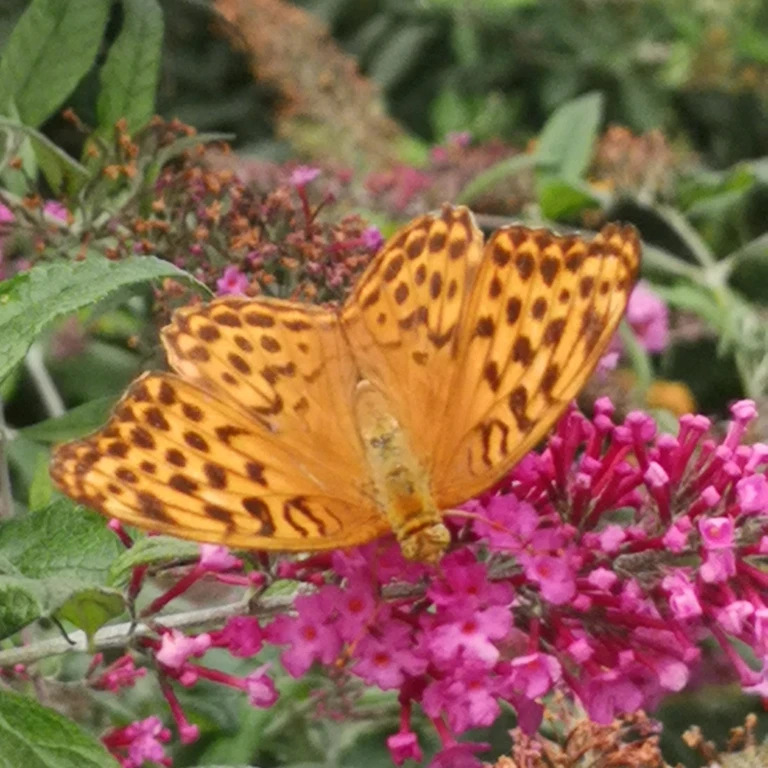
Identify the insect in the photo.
Argynnis paphia
